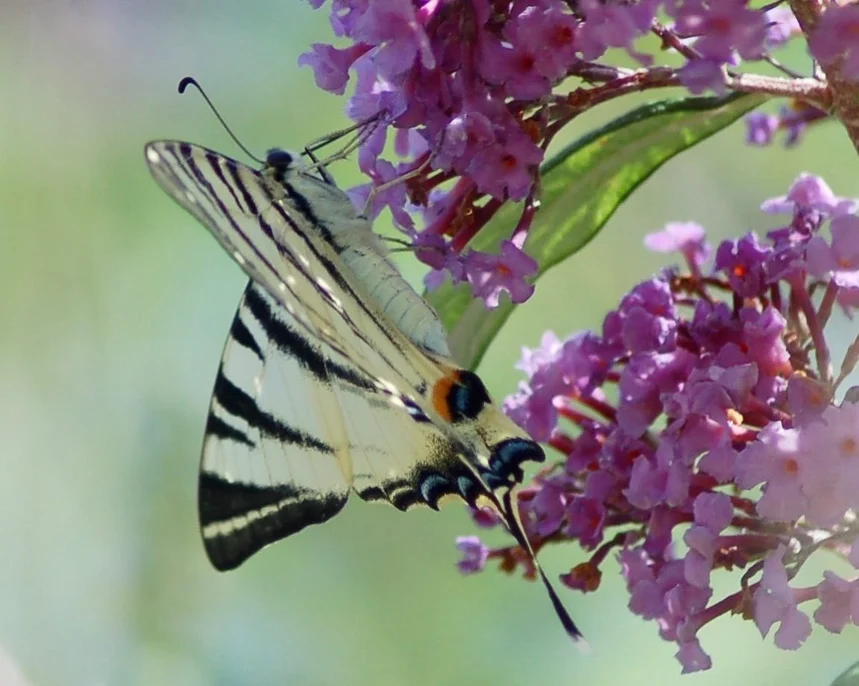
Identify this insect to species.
Iphiclides podalirius
